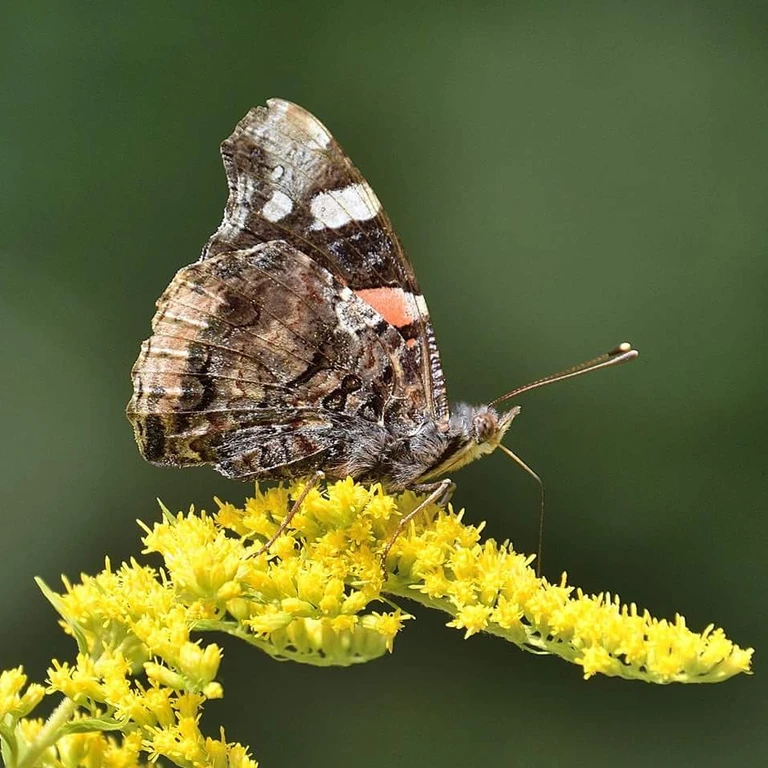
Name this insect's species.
Vanessa atalanta
